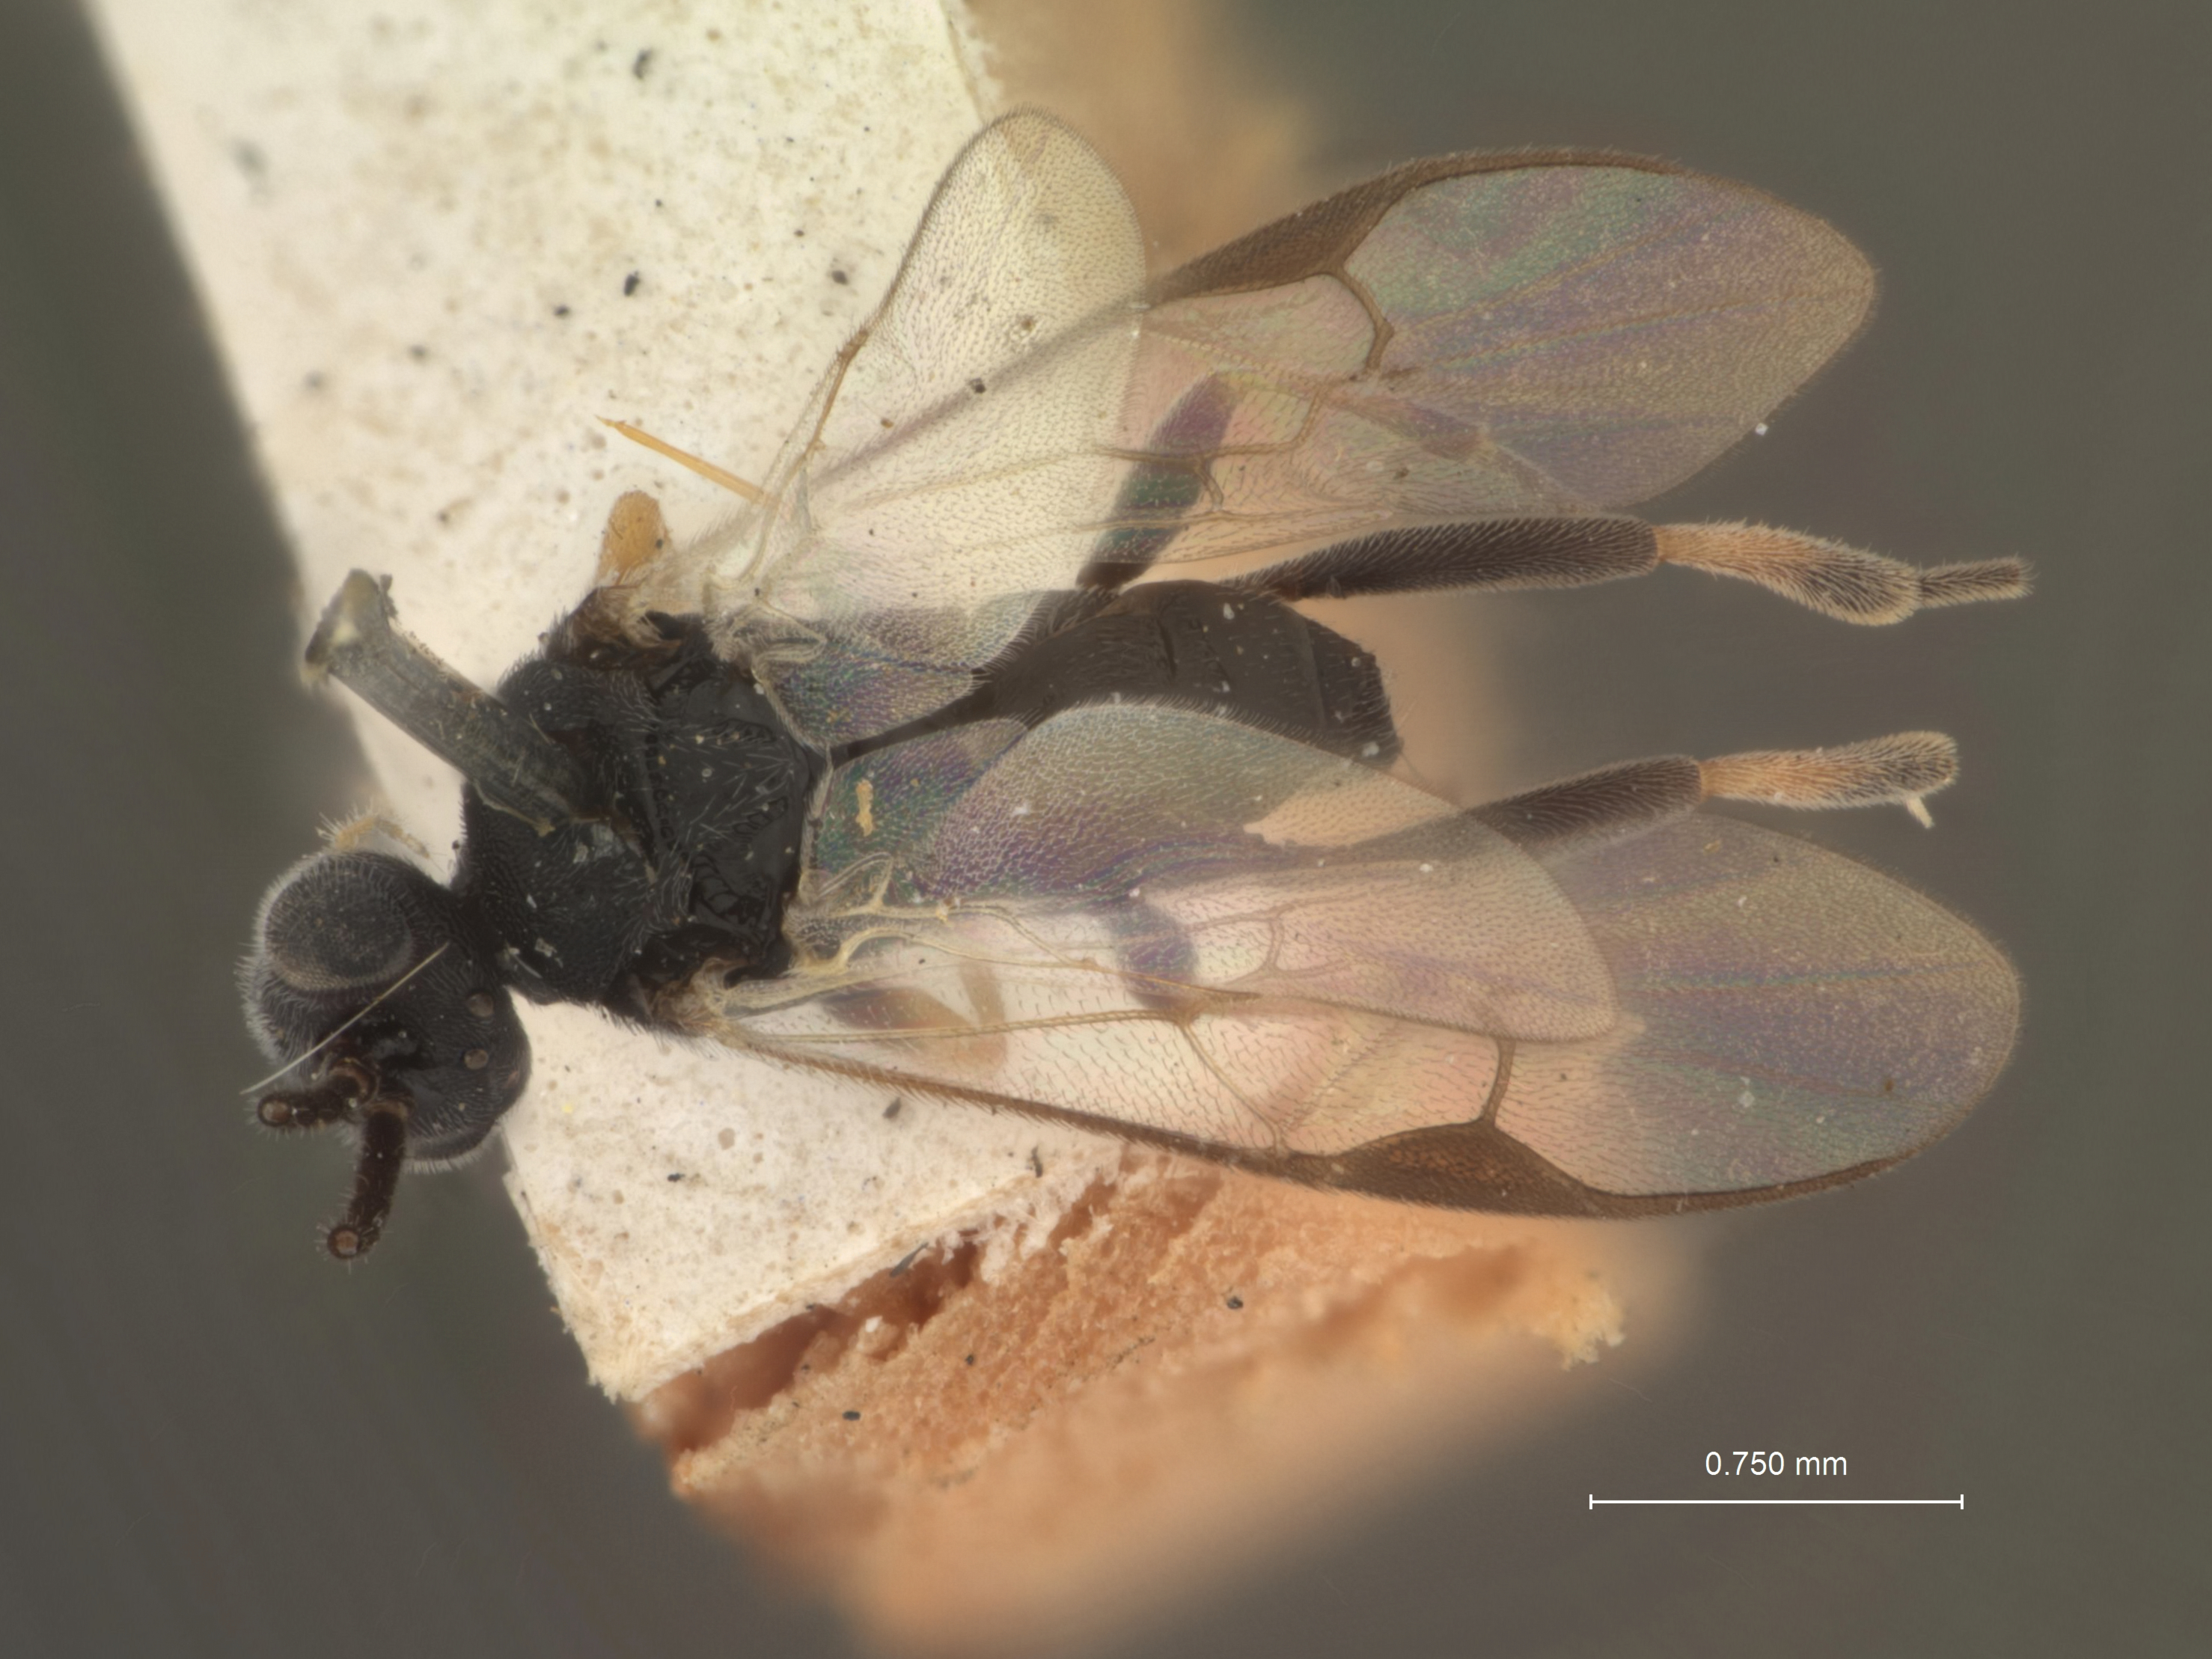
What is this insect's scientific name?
Apanteles gelechiae
